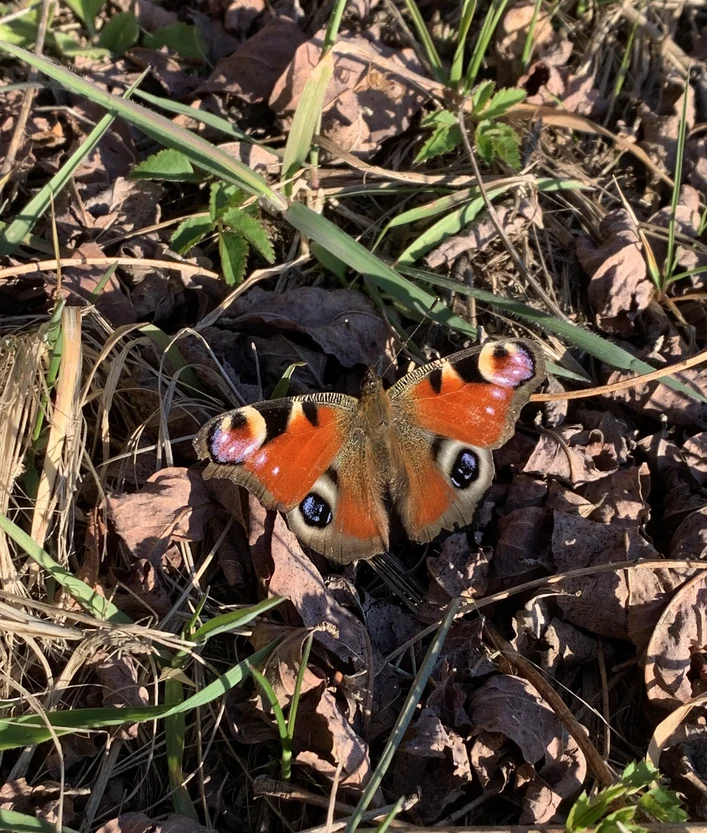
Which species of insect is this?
Aglais io
